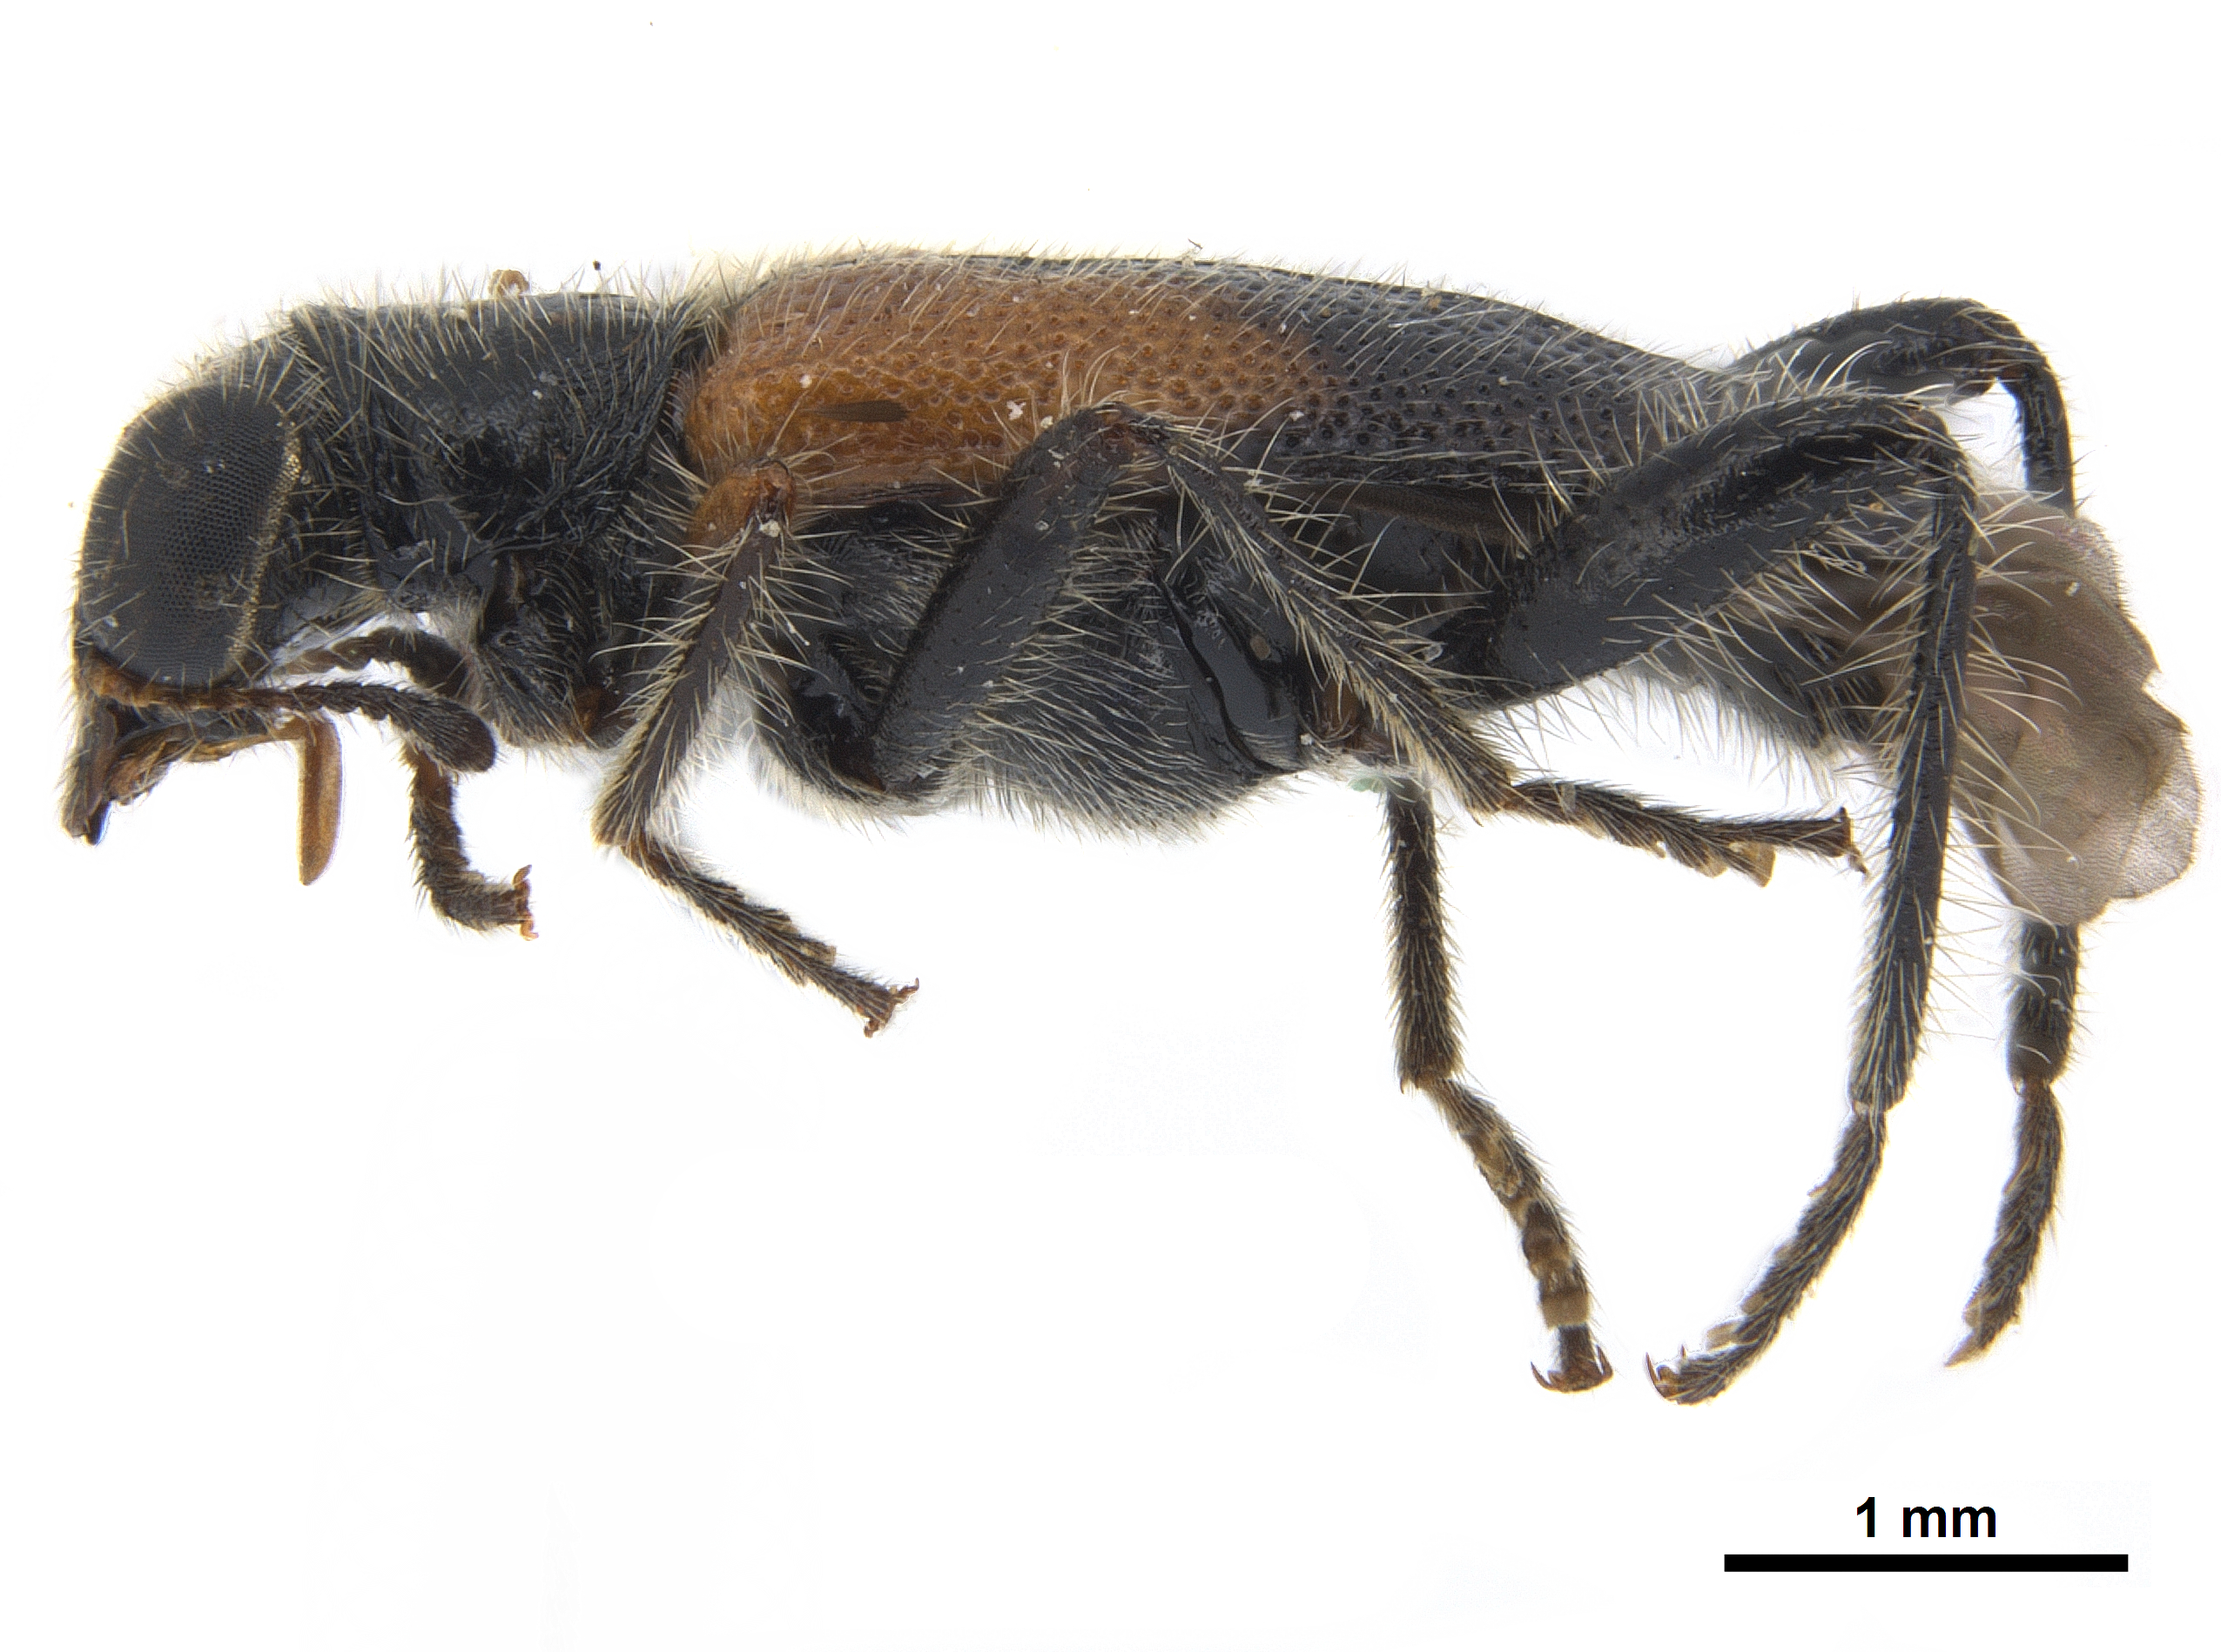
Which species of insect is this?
Phyllobaenus haematicus
